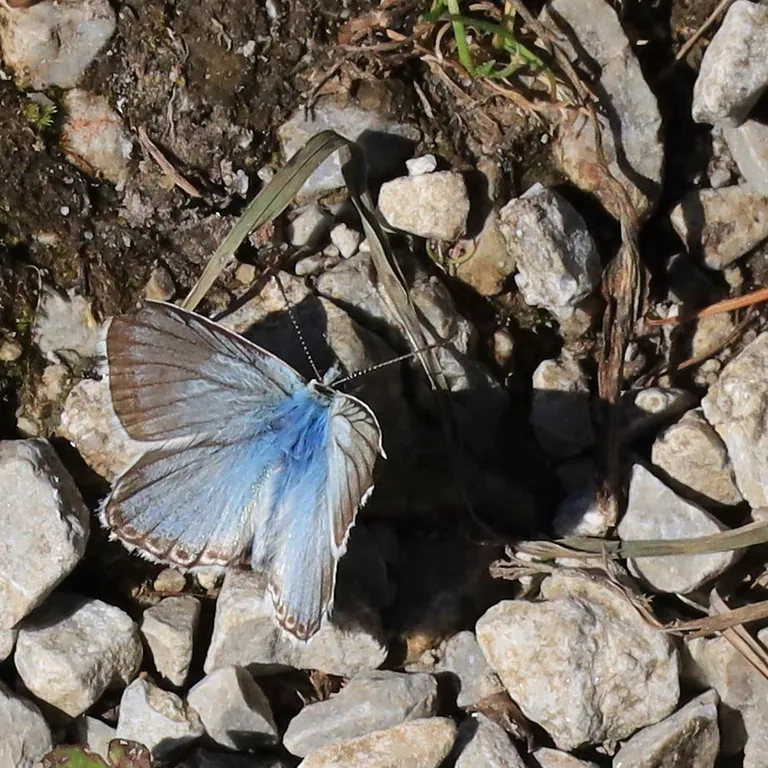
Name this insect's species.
Lysandra coridon
